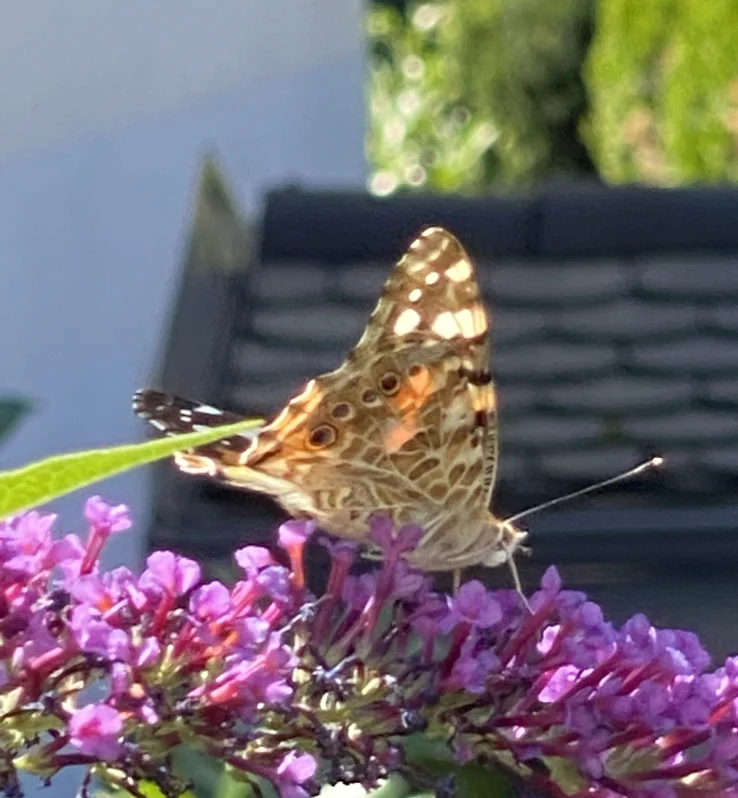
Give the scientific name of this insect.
Vanessa cardui
